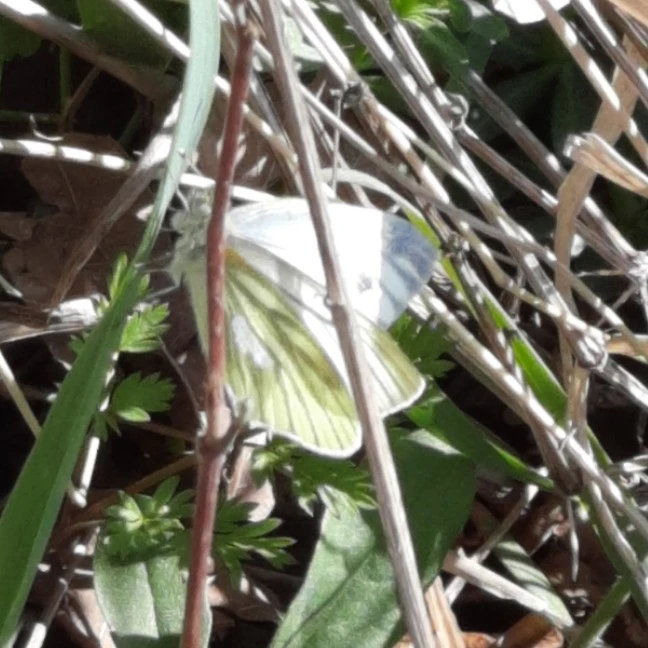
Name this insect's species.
Pieris napi
